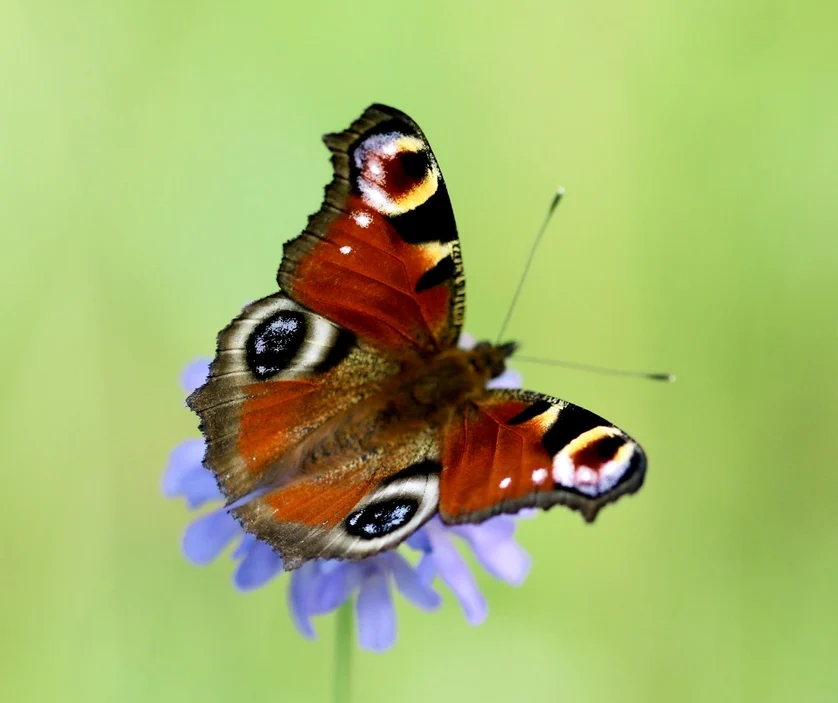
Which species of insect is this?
Aglais io
